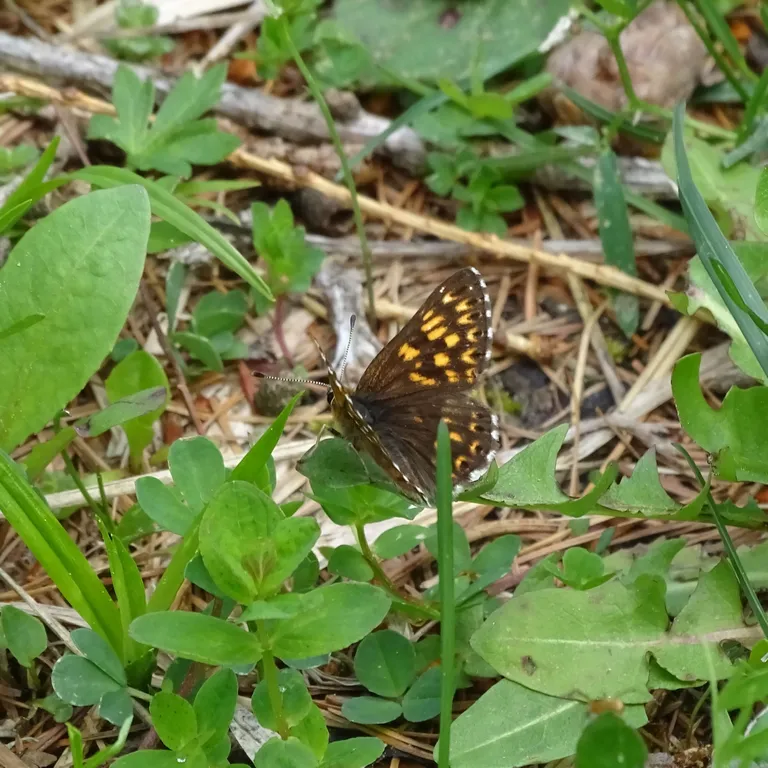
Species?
Hamearis lucina
